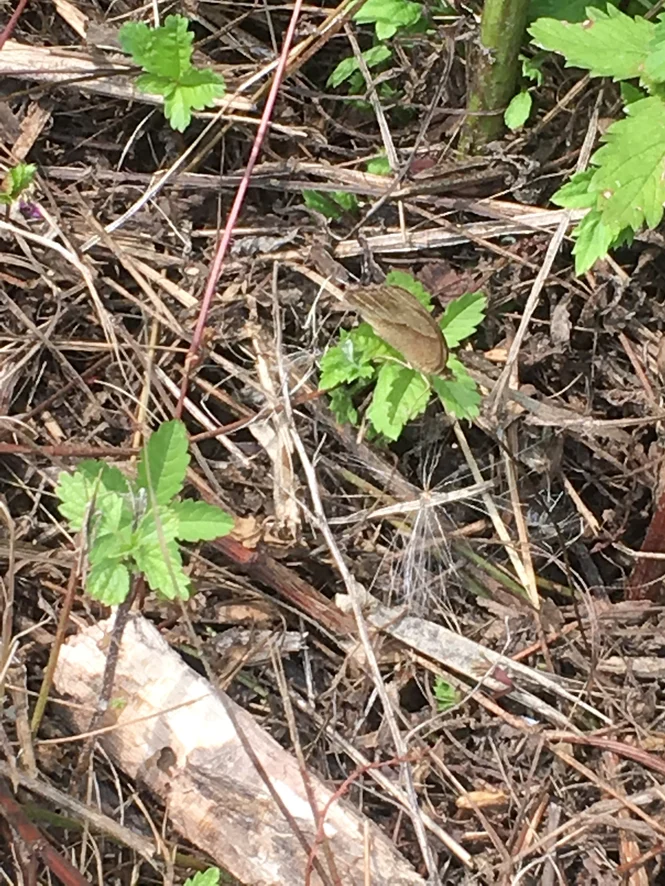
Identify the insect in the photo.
Maniola jurtina
